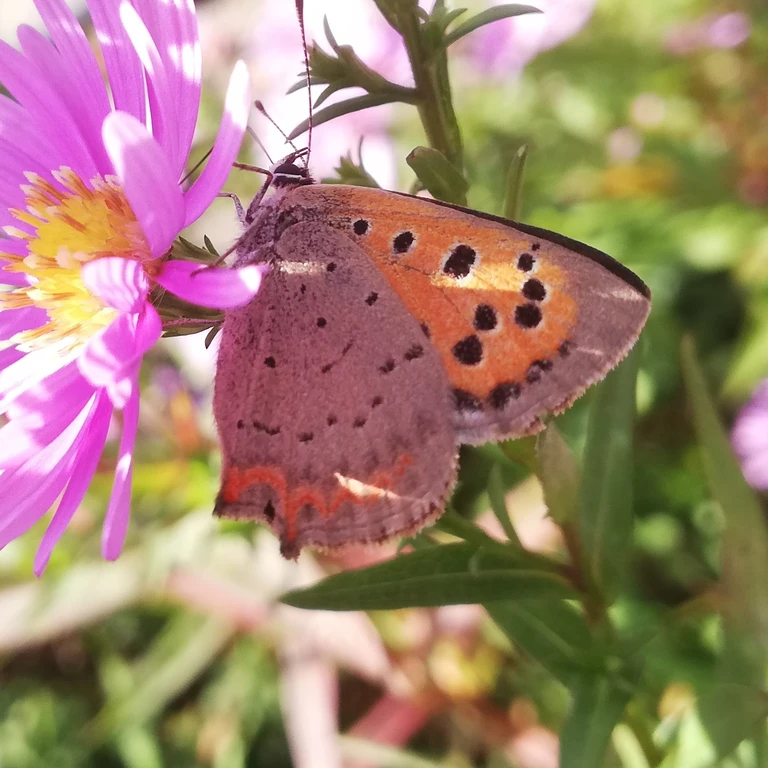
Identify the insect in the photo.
Lycaena phlaeas
